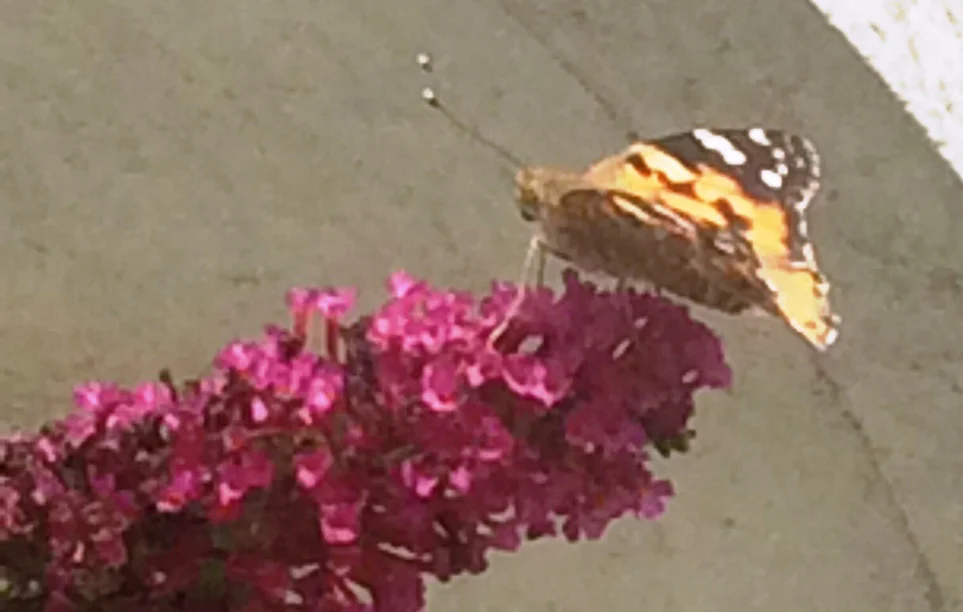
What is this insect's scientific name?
Vanessa cardui
